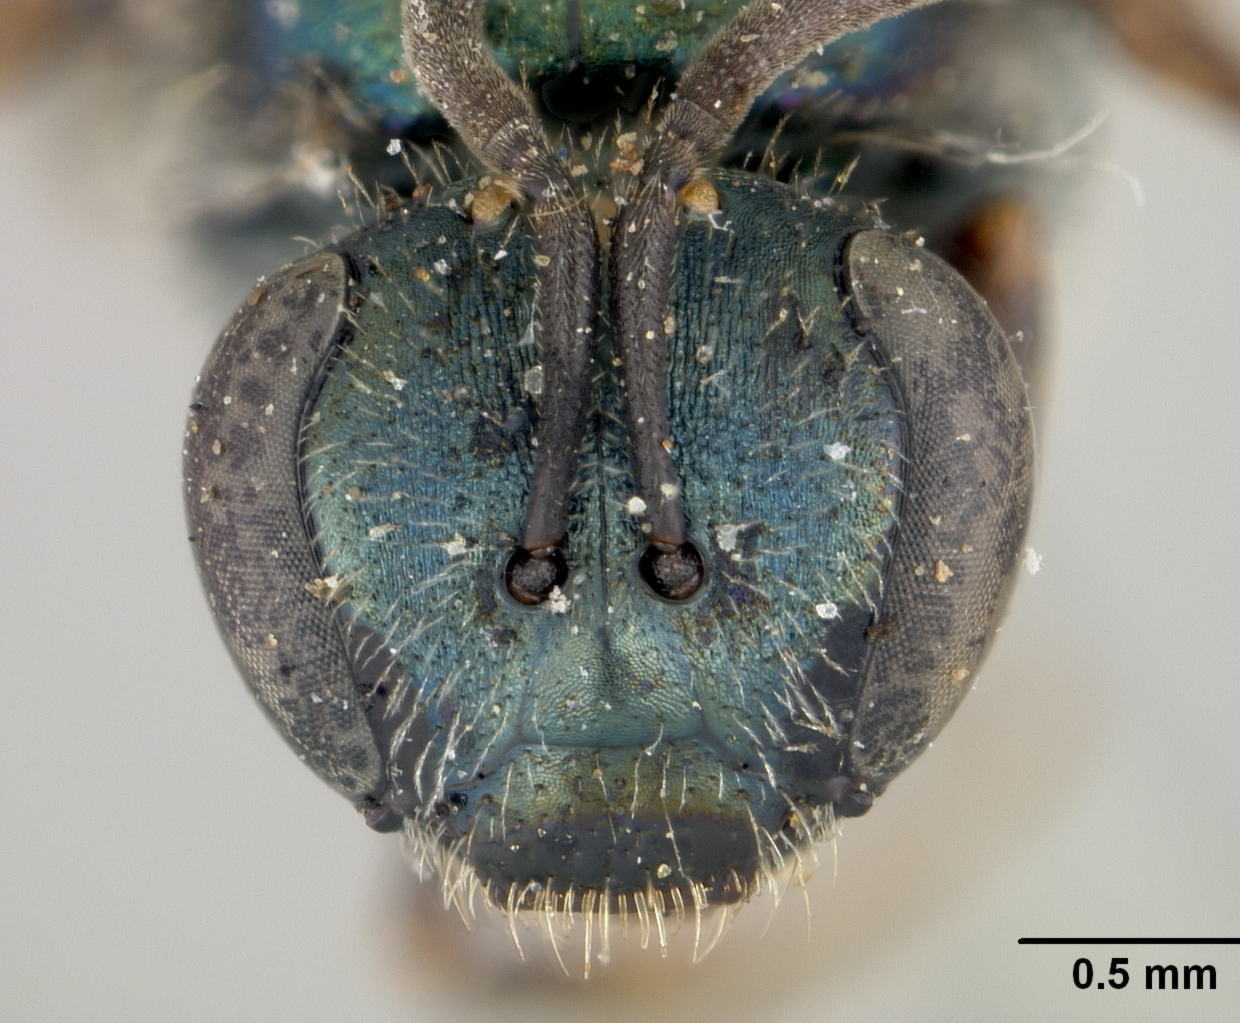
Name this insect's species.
Halictus urbanus
